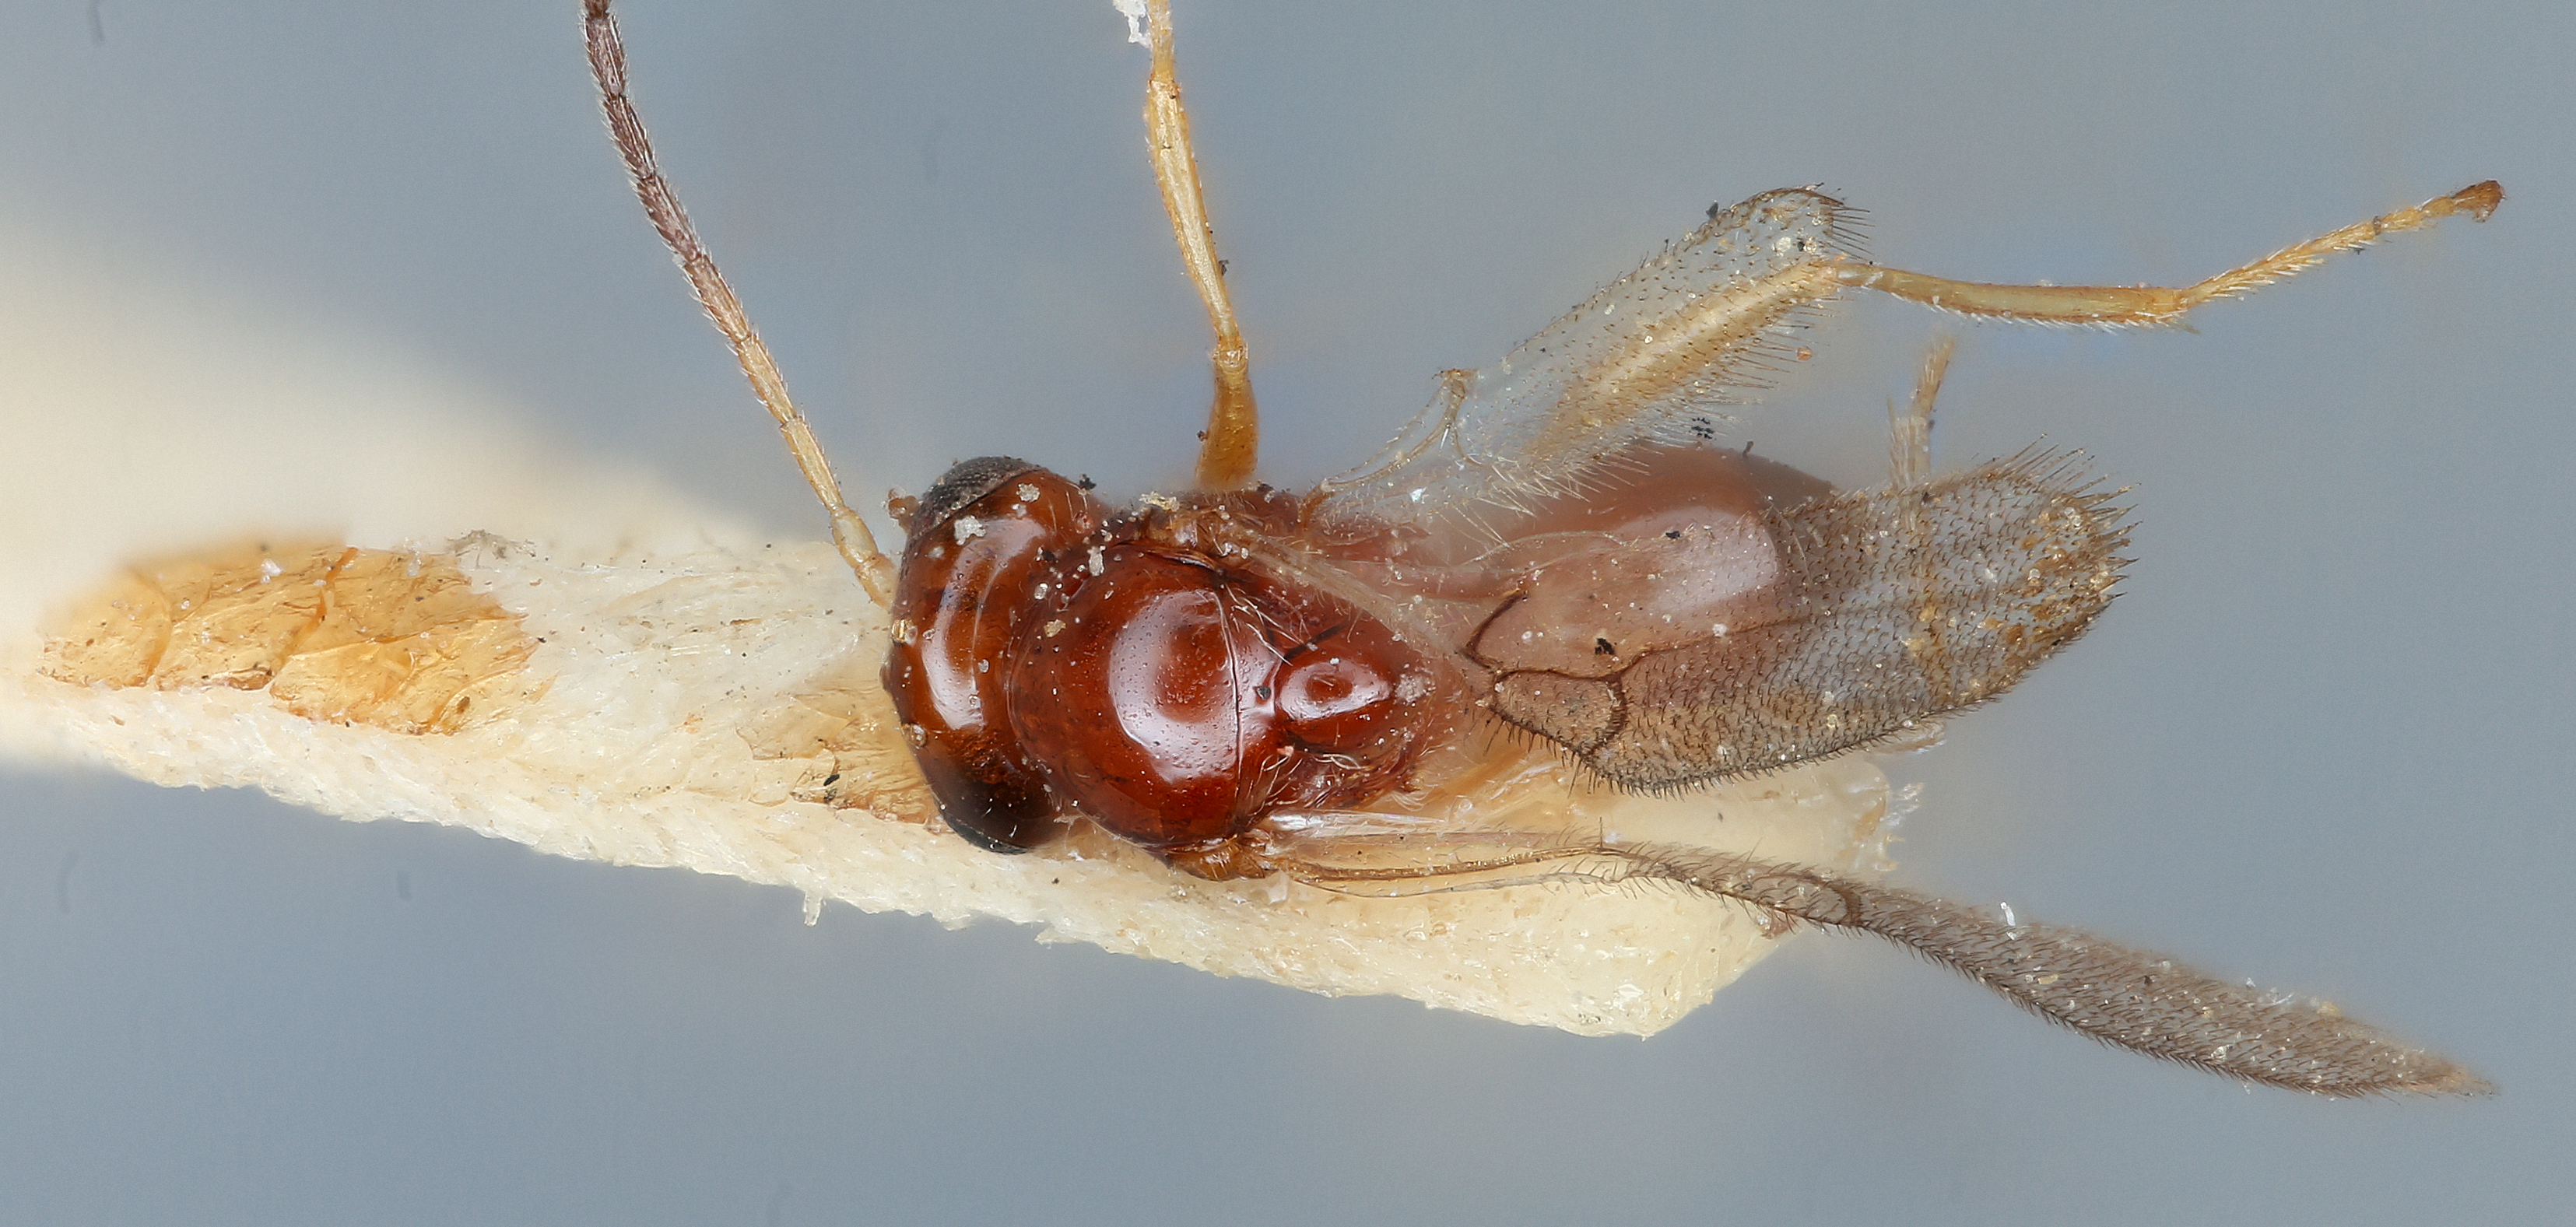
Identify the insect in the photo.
Allotria australiae
